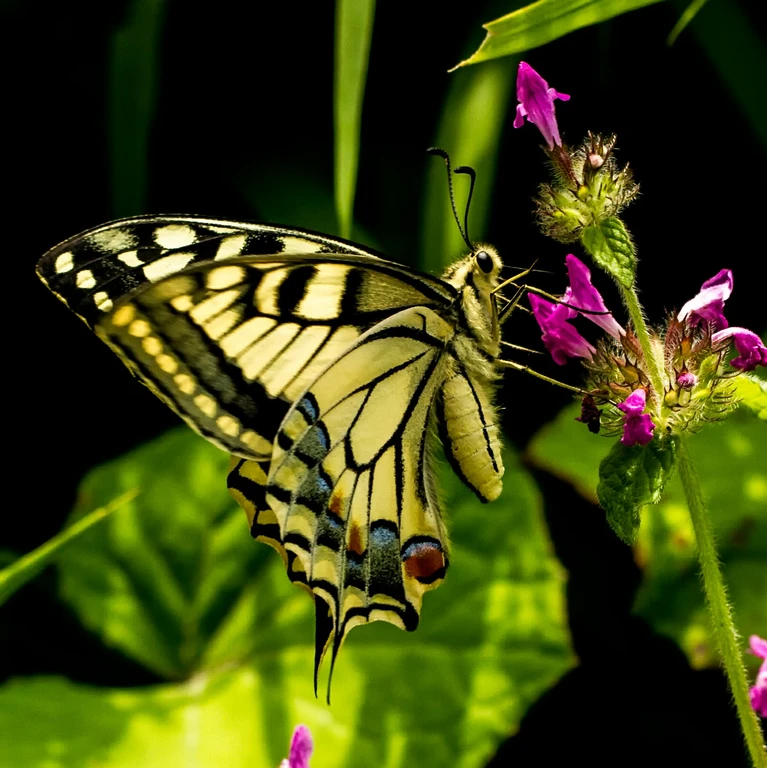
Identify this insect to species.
Papilio machaon
